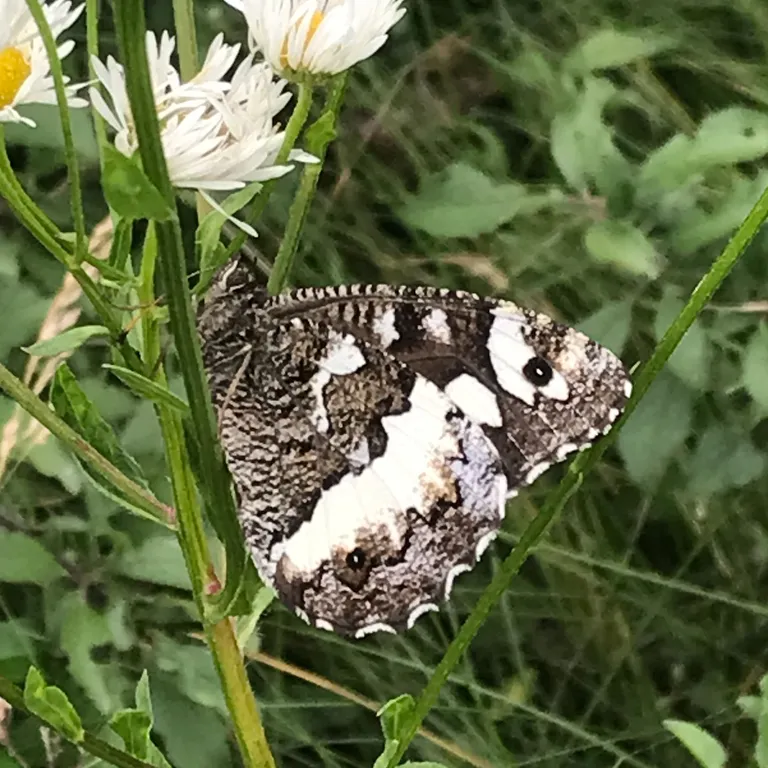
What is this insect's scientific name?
Brintesia circe
